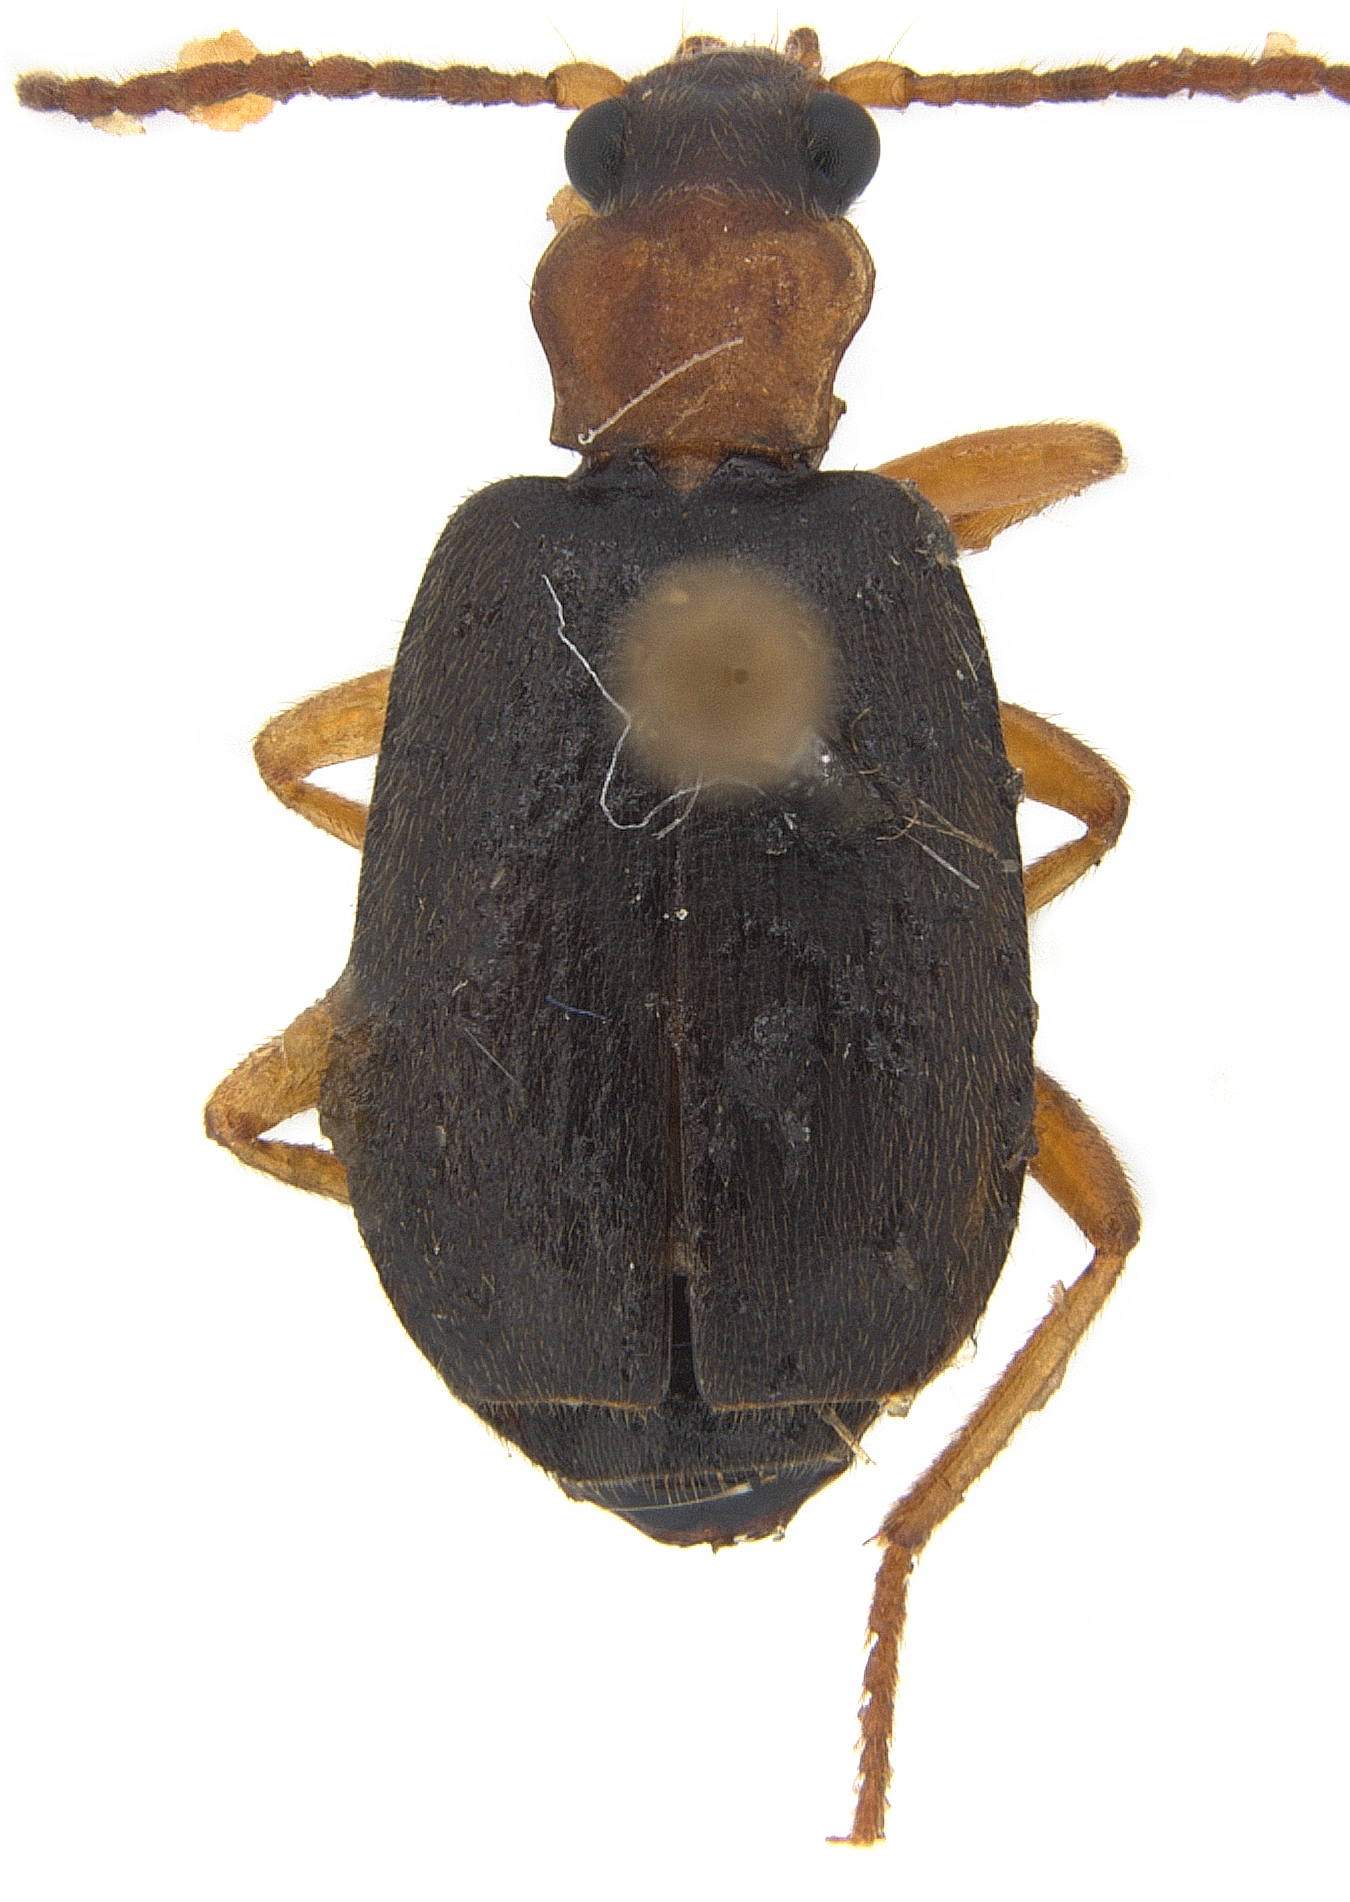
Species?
Styphlomerus ruficeps
